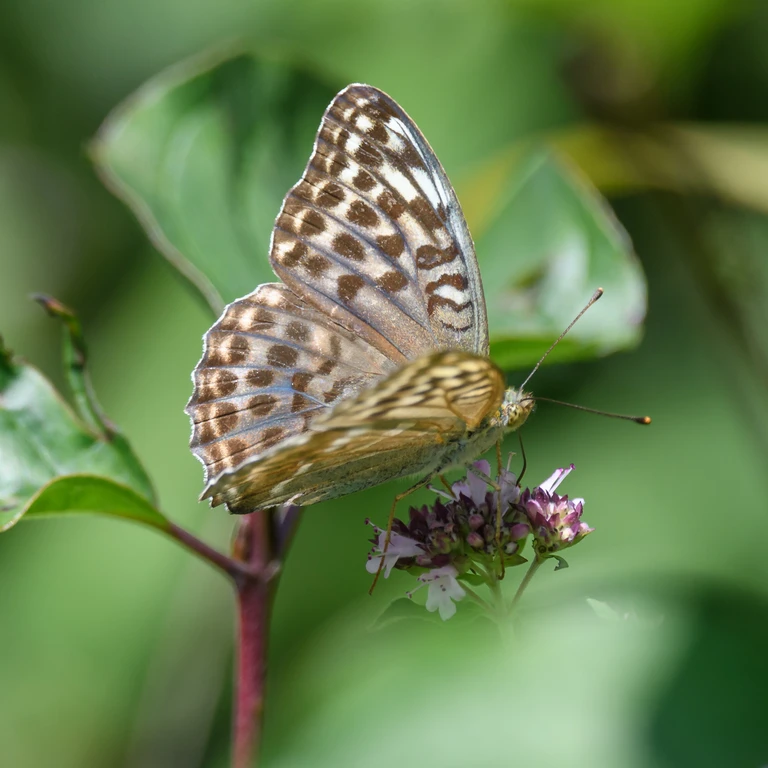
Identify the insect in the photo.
Argynnis paphia
